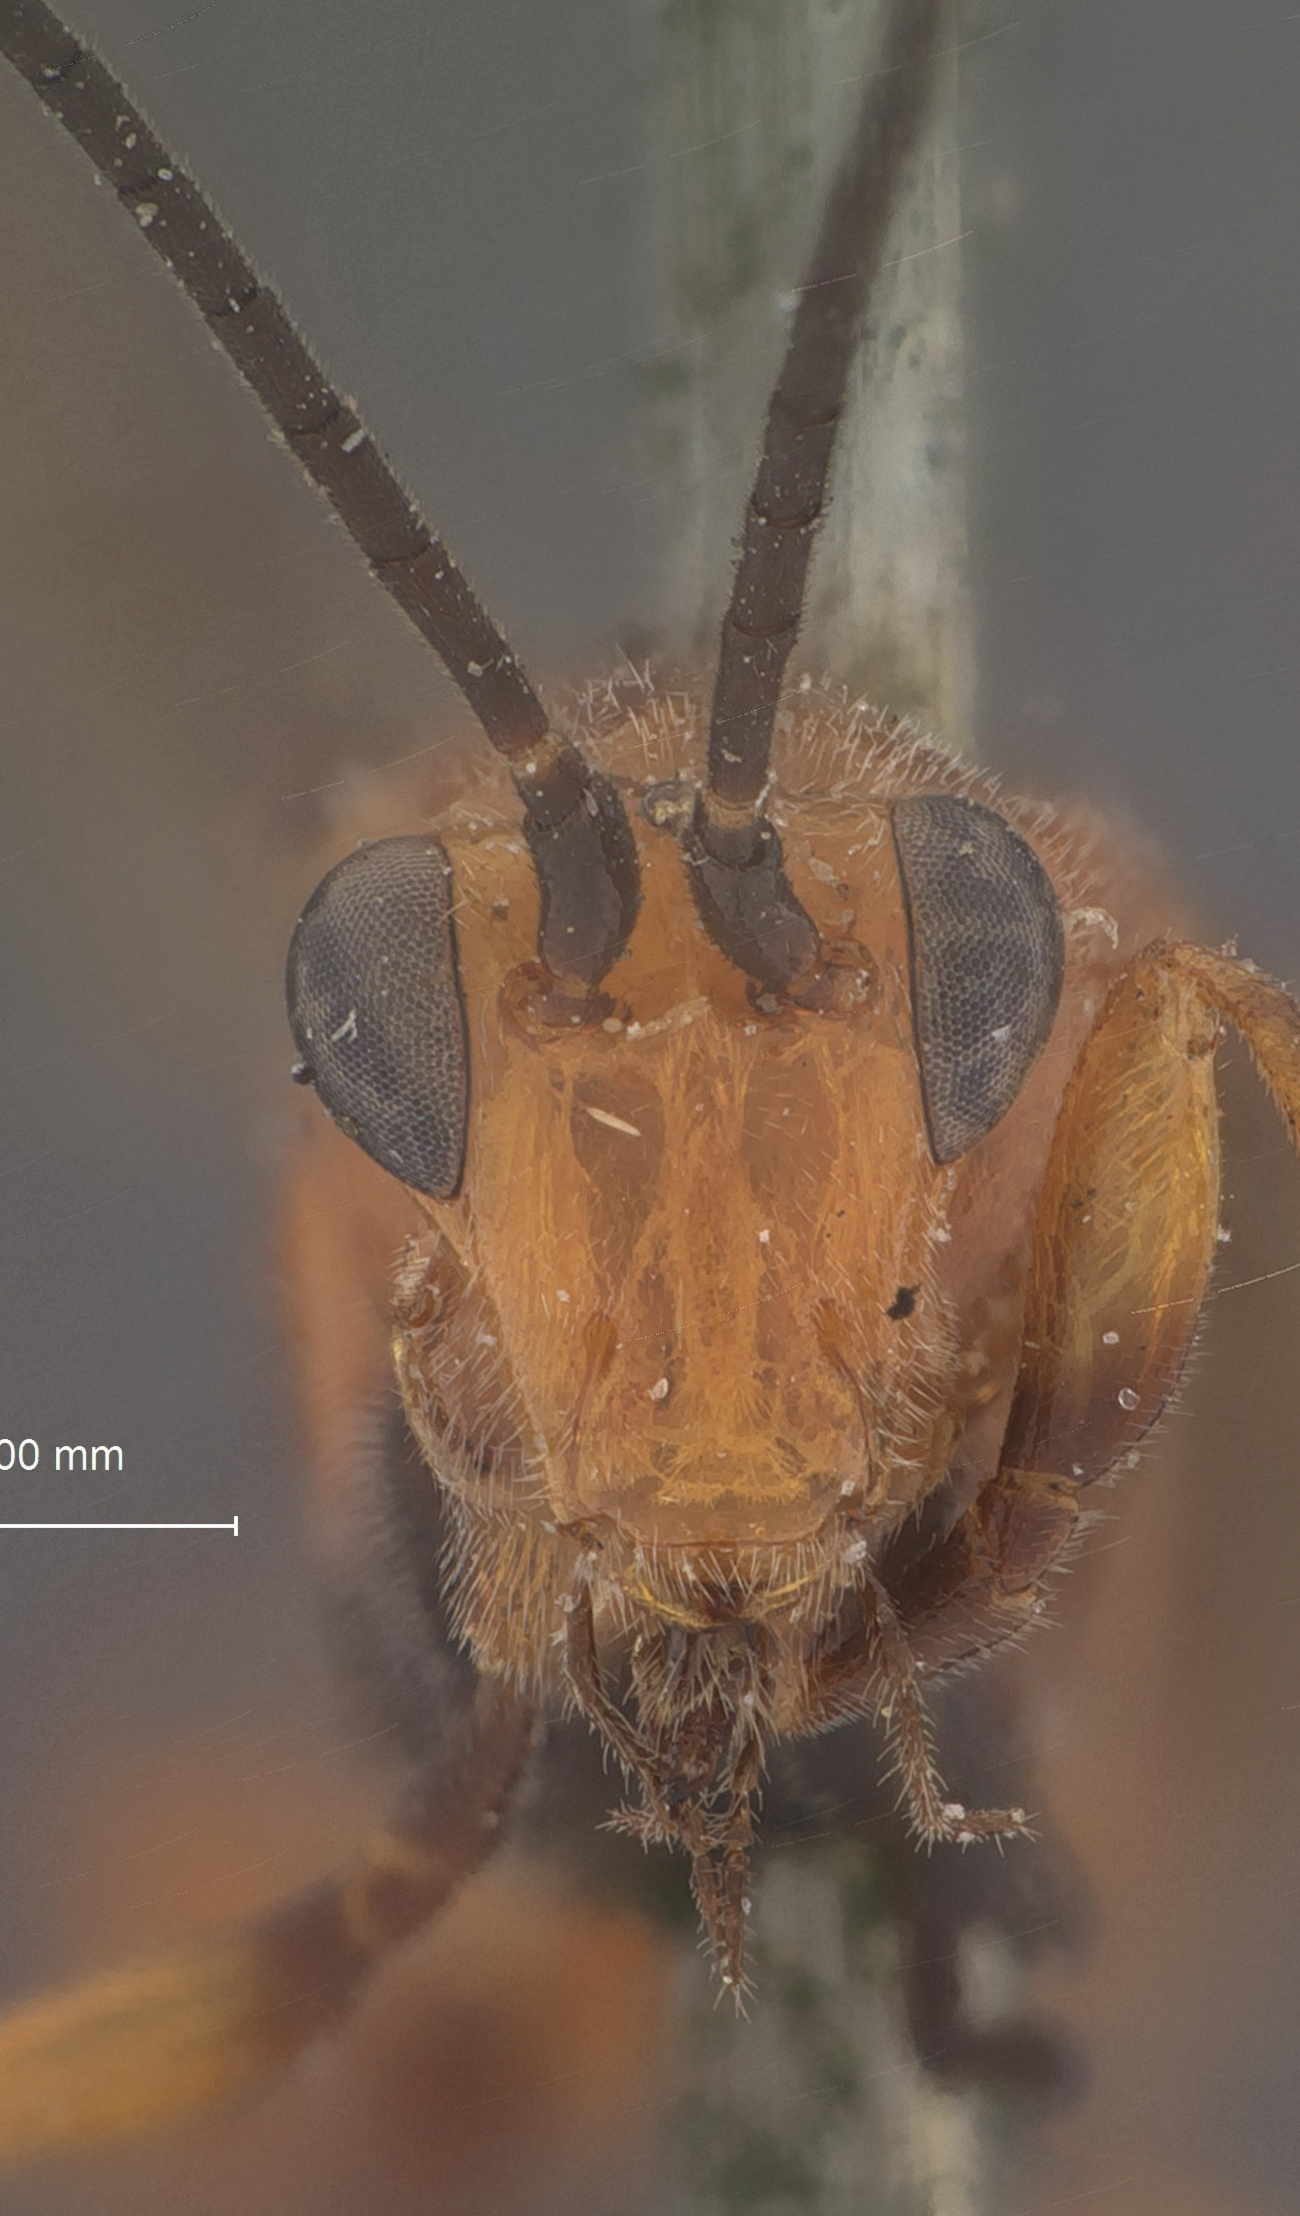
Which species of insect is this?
Bassus reticulatus
